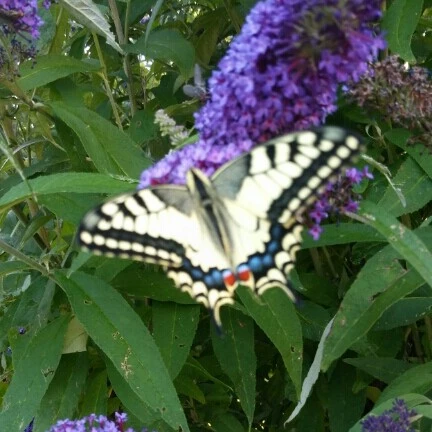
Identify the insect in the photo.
Papilio machaon
